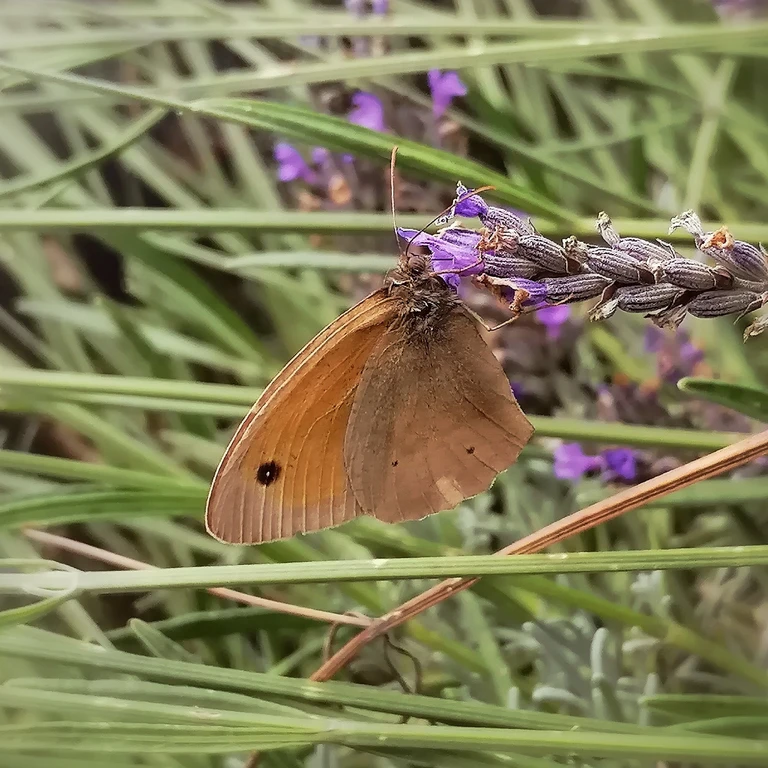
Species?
Maniola jurtina
